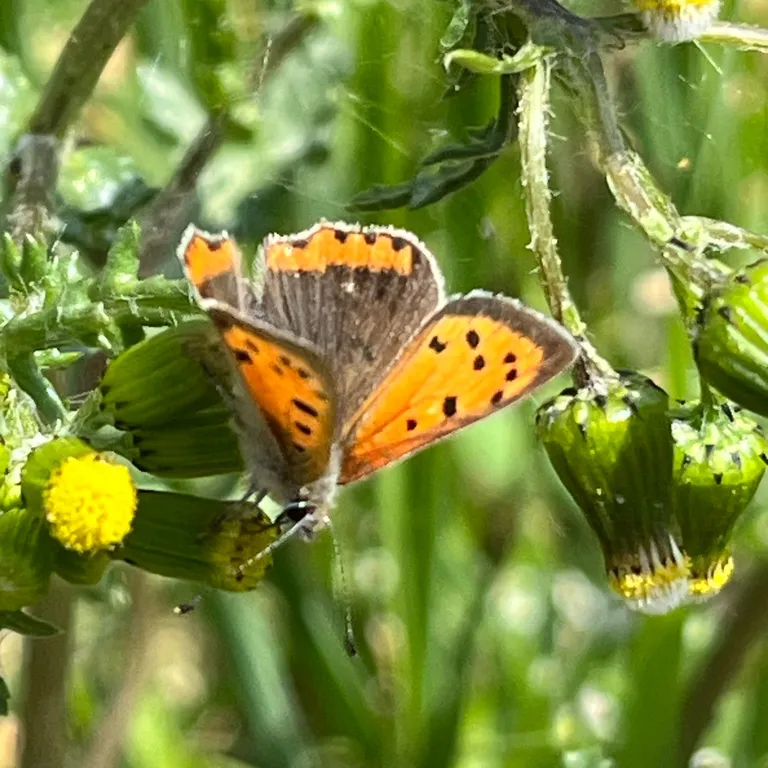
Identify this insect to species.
Lycaena phlaeas
